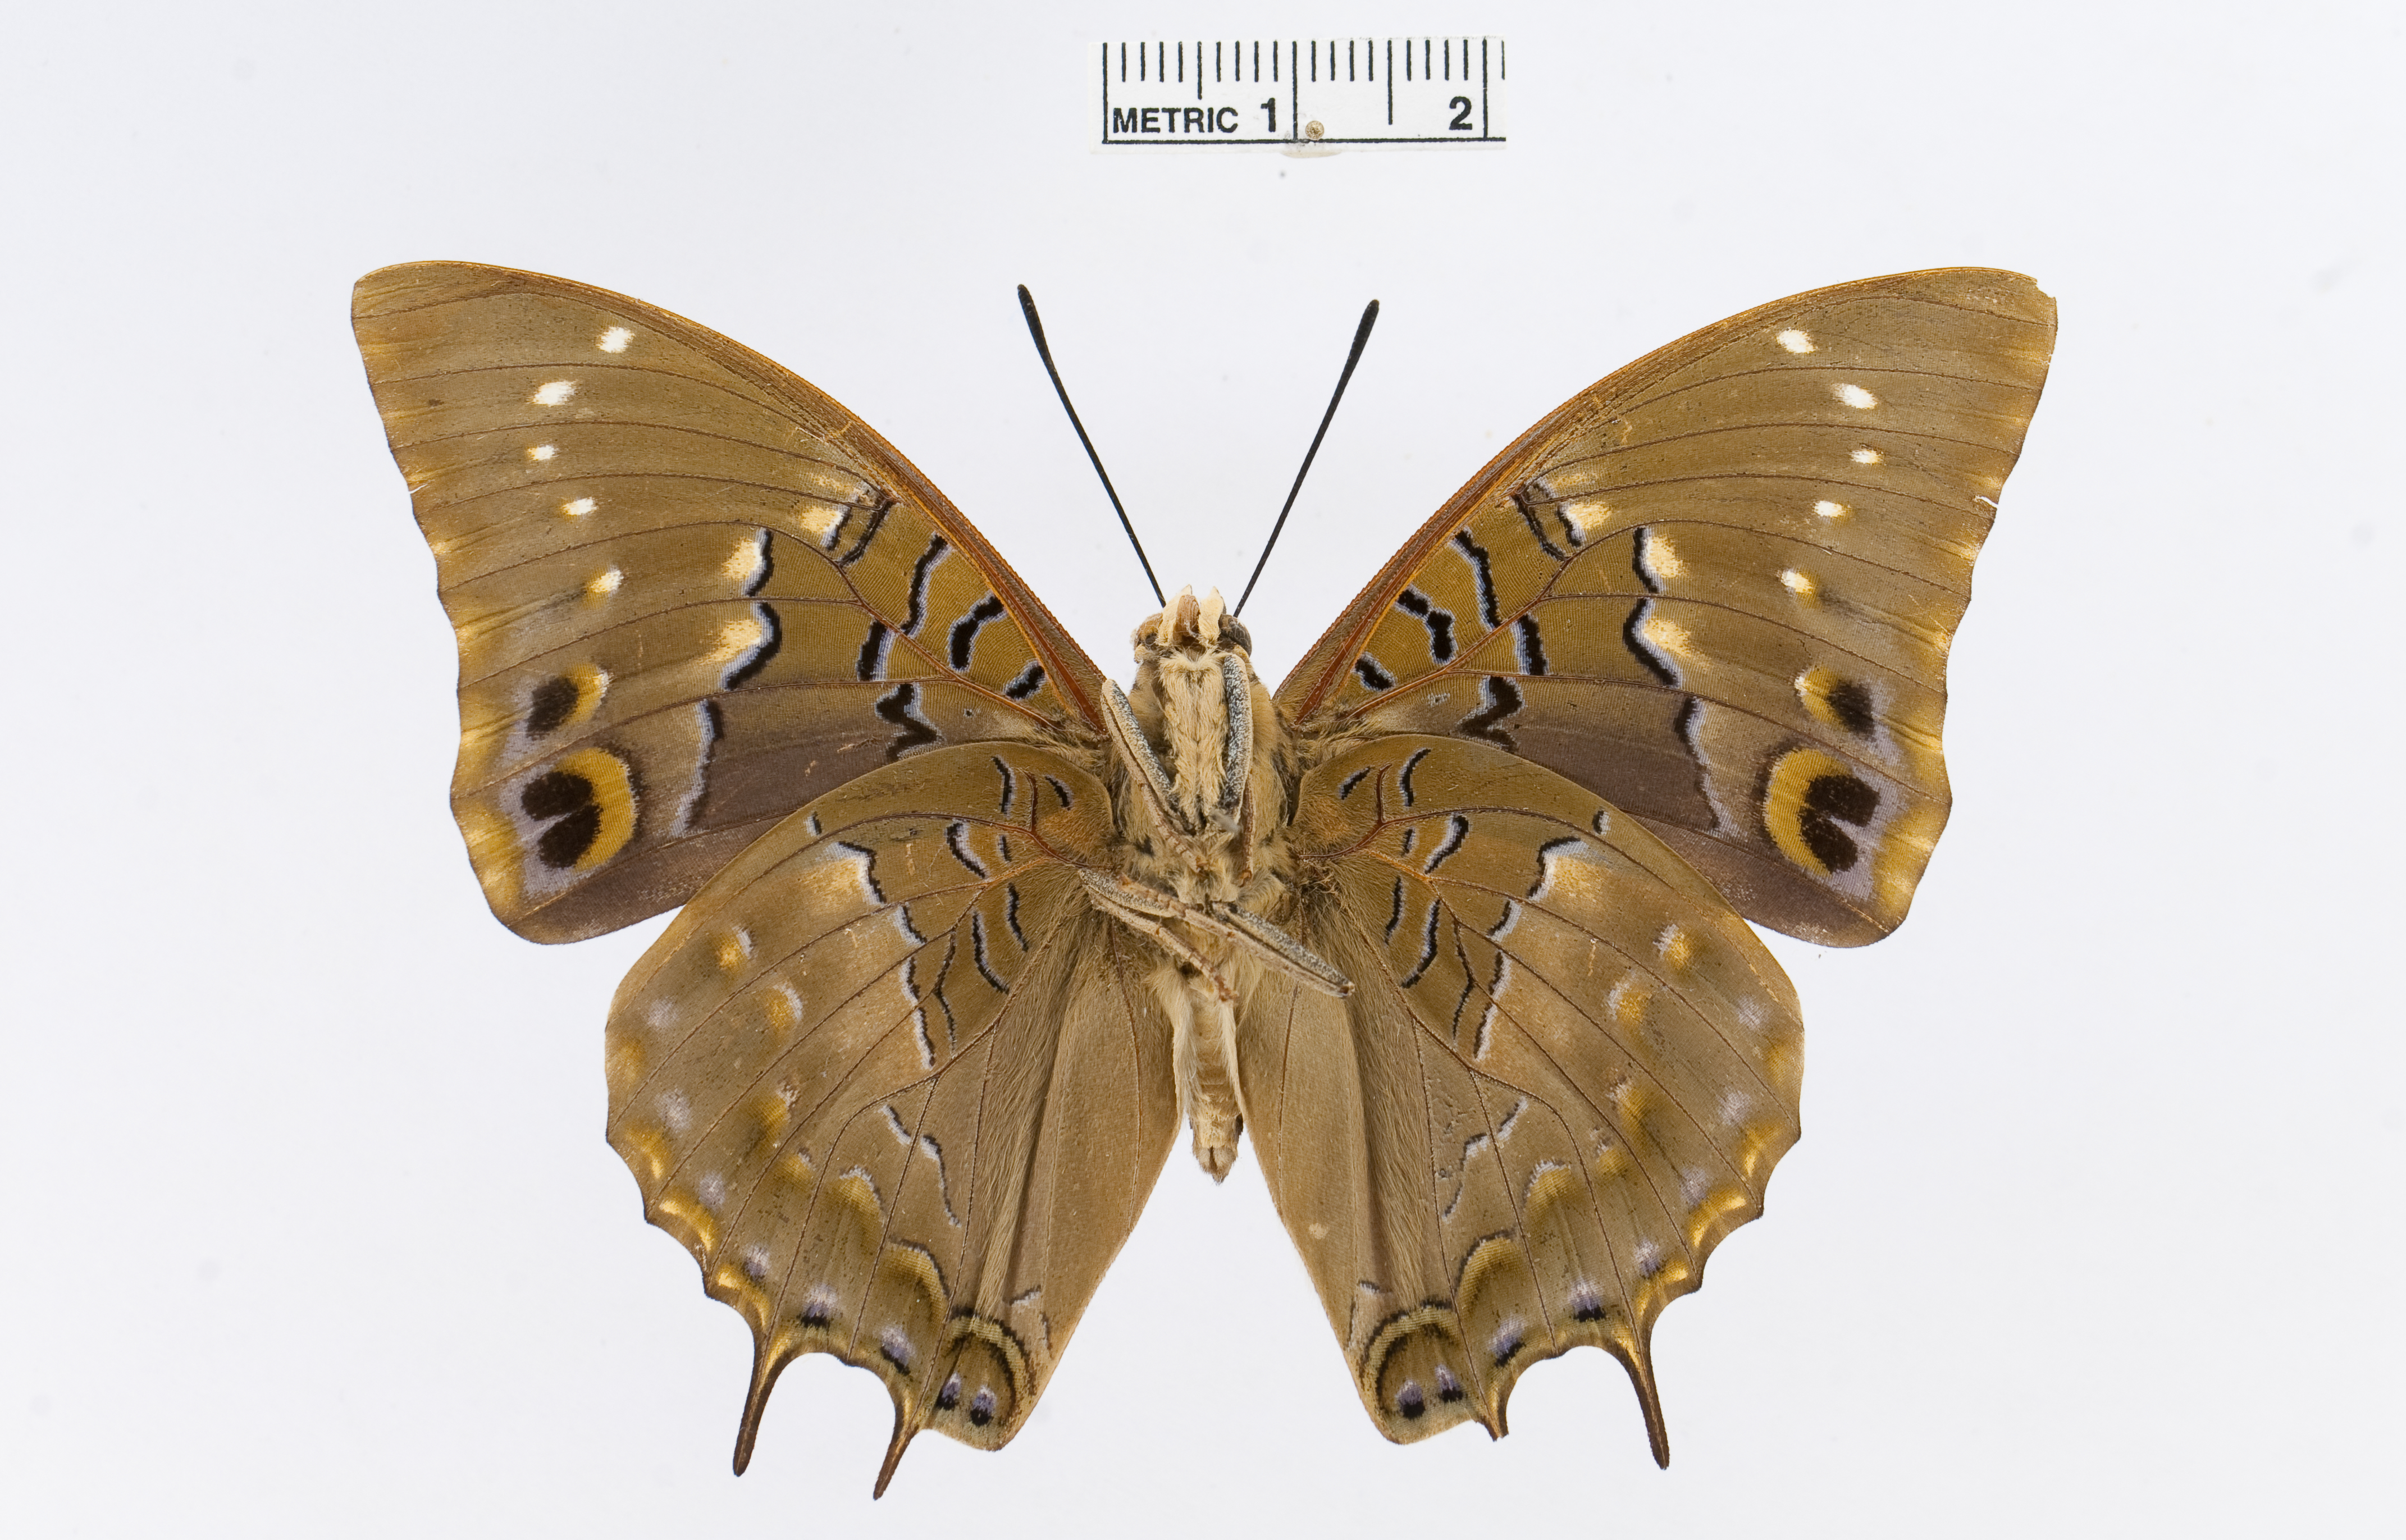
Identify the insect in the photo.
Charaxes nandina
